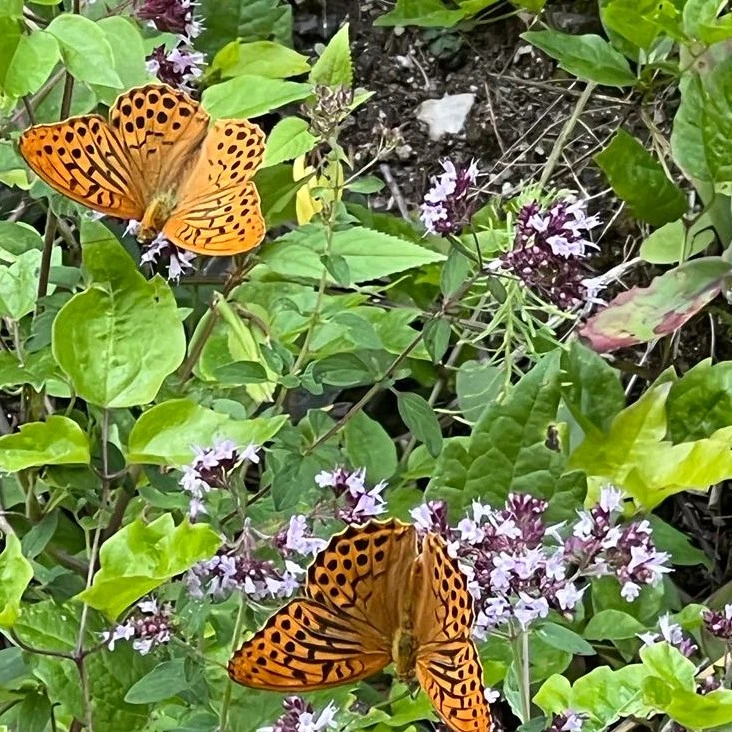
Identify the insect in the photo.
Argynnis paphia
